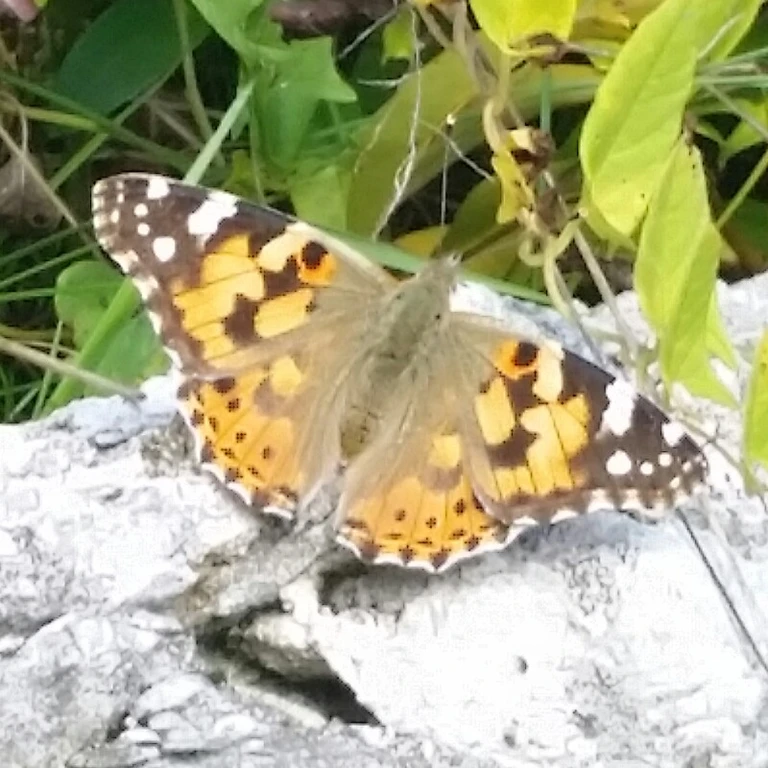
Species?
Vanessa cardui
